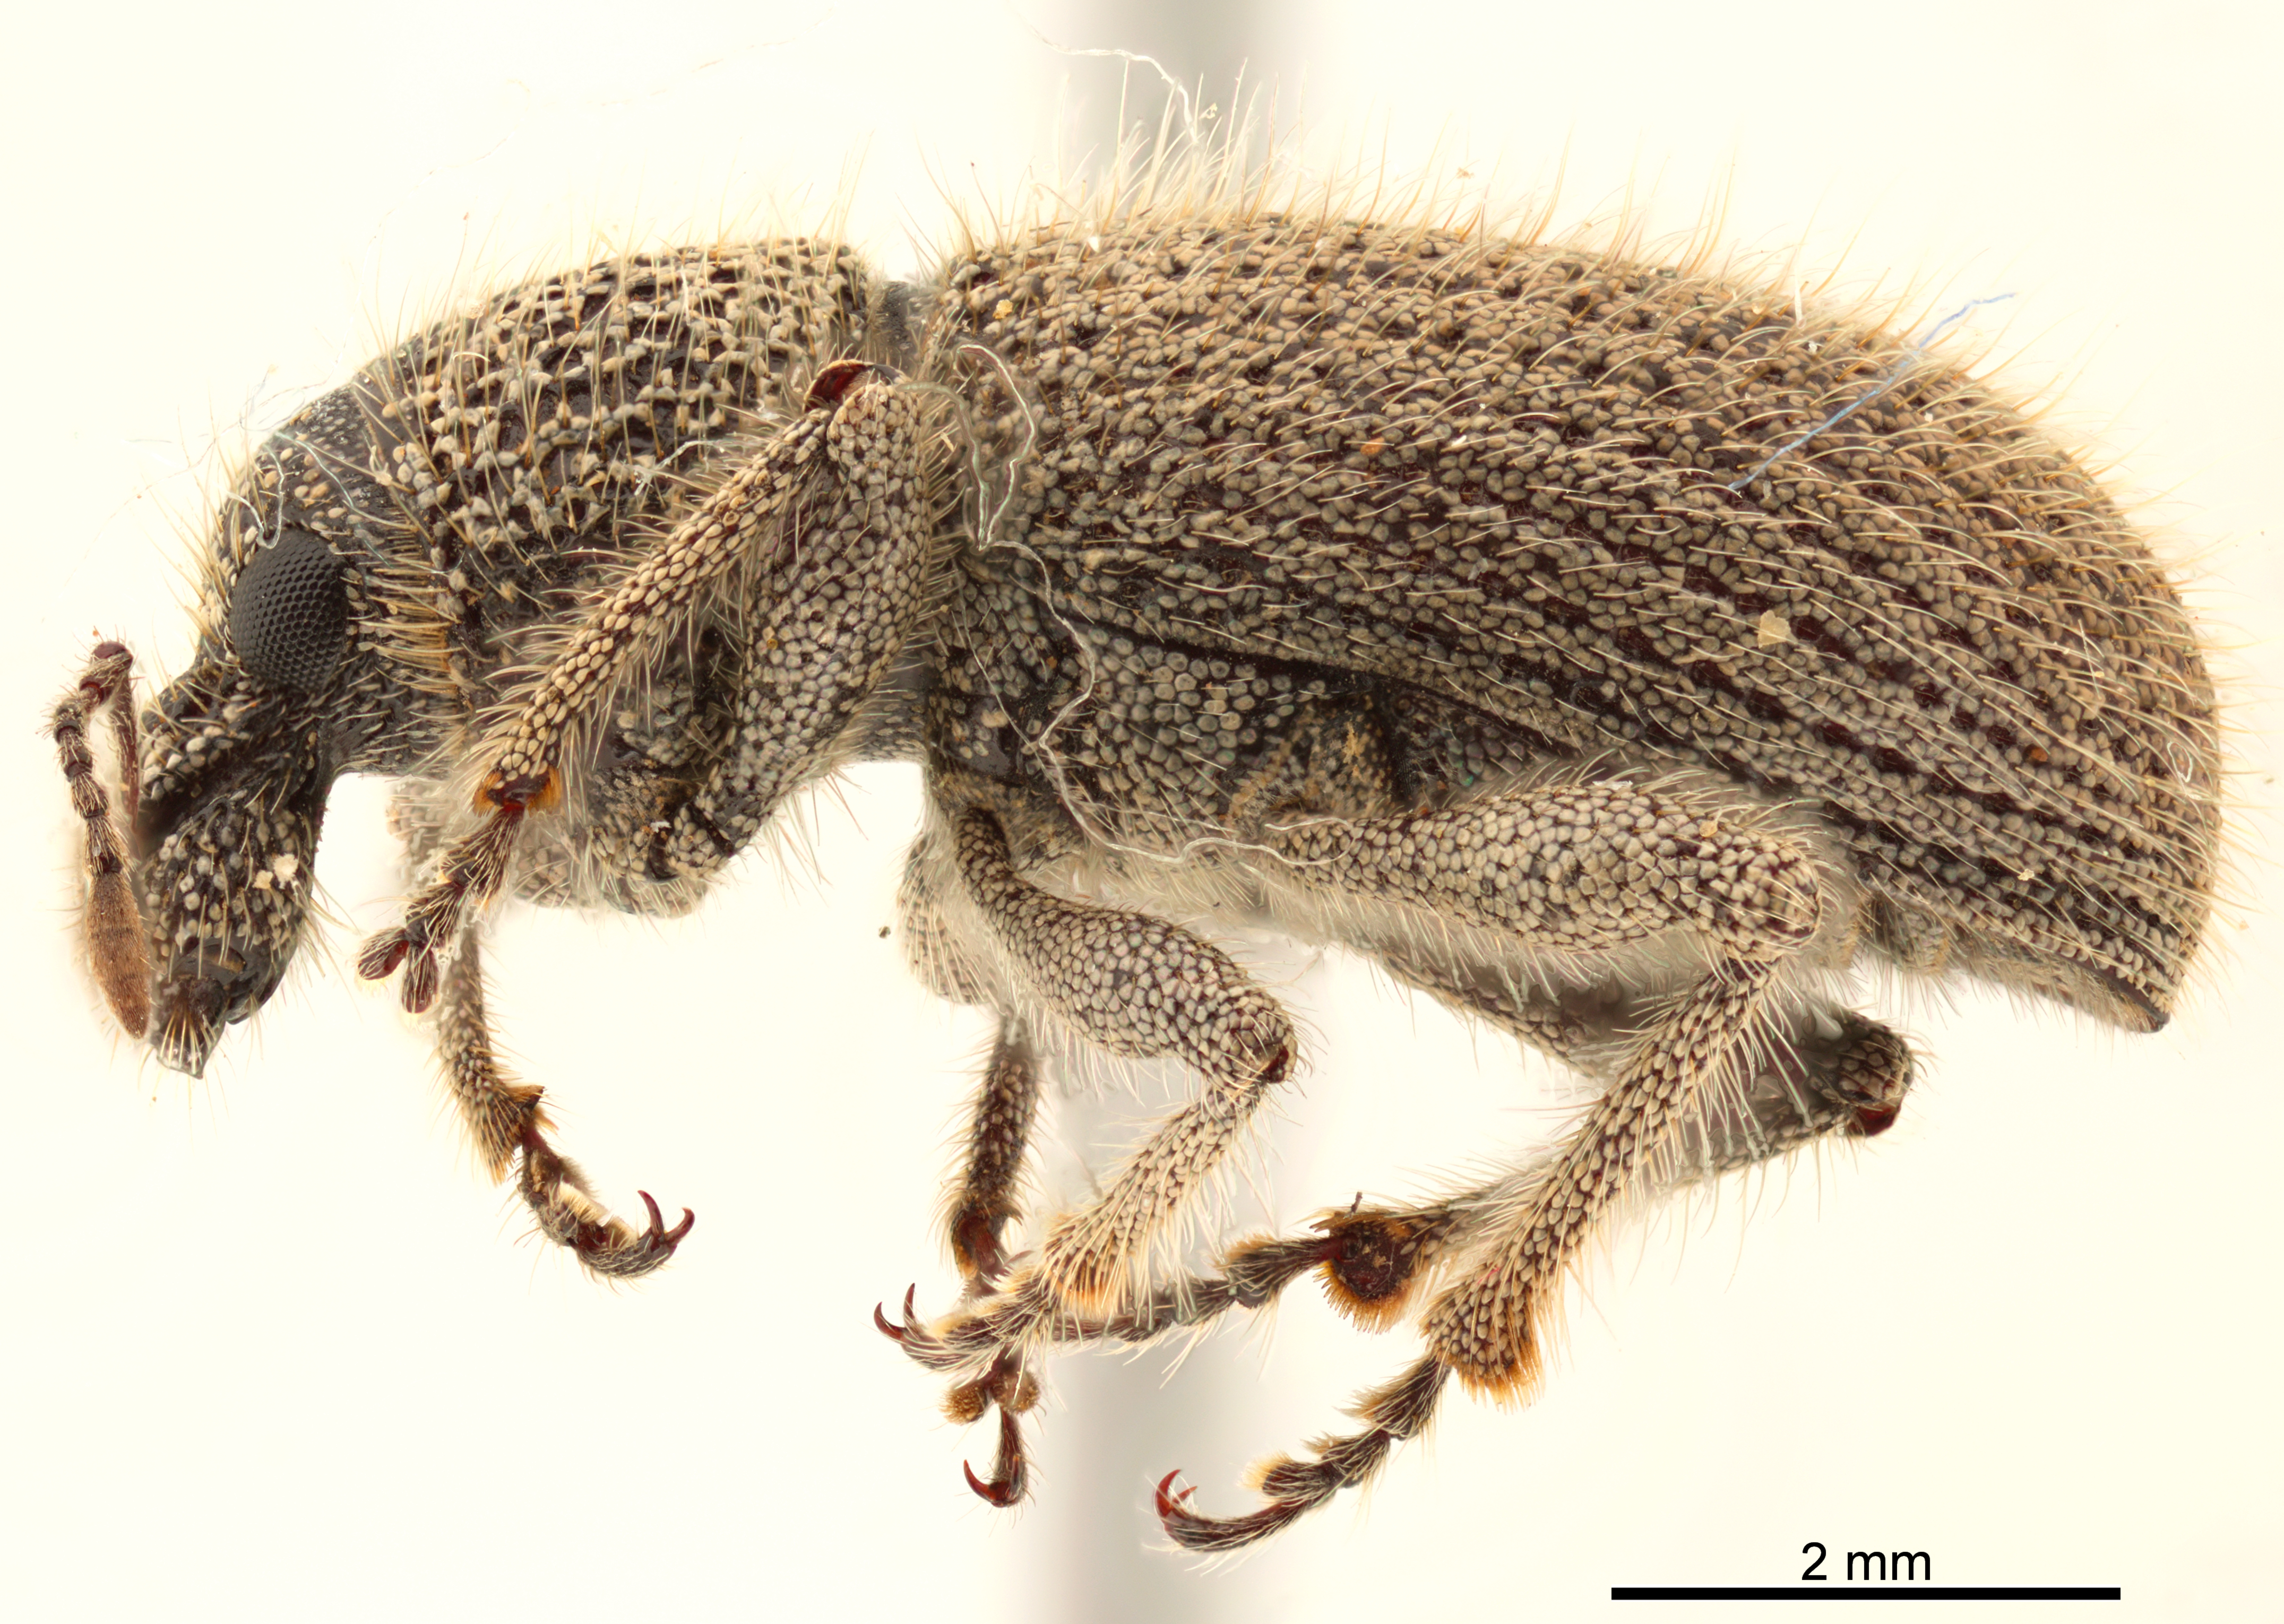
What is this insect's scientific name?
Peritaxia hispida
